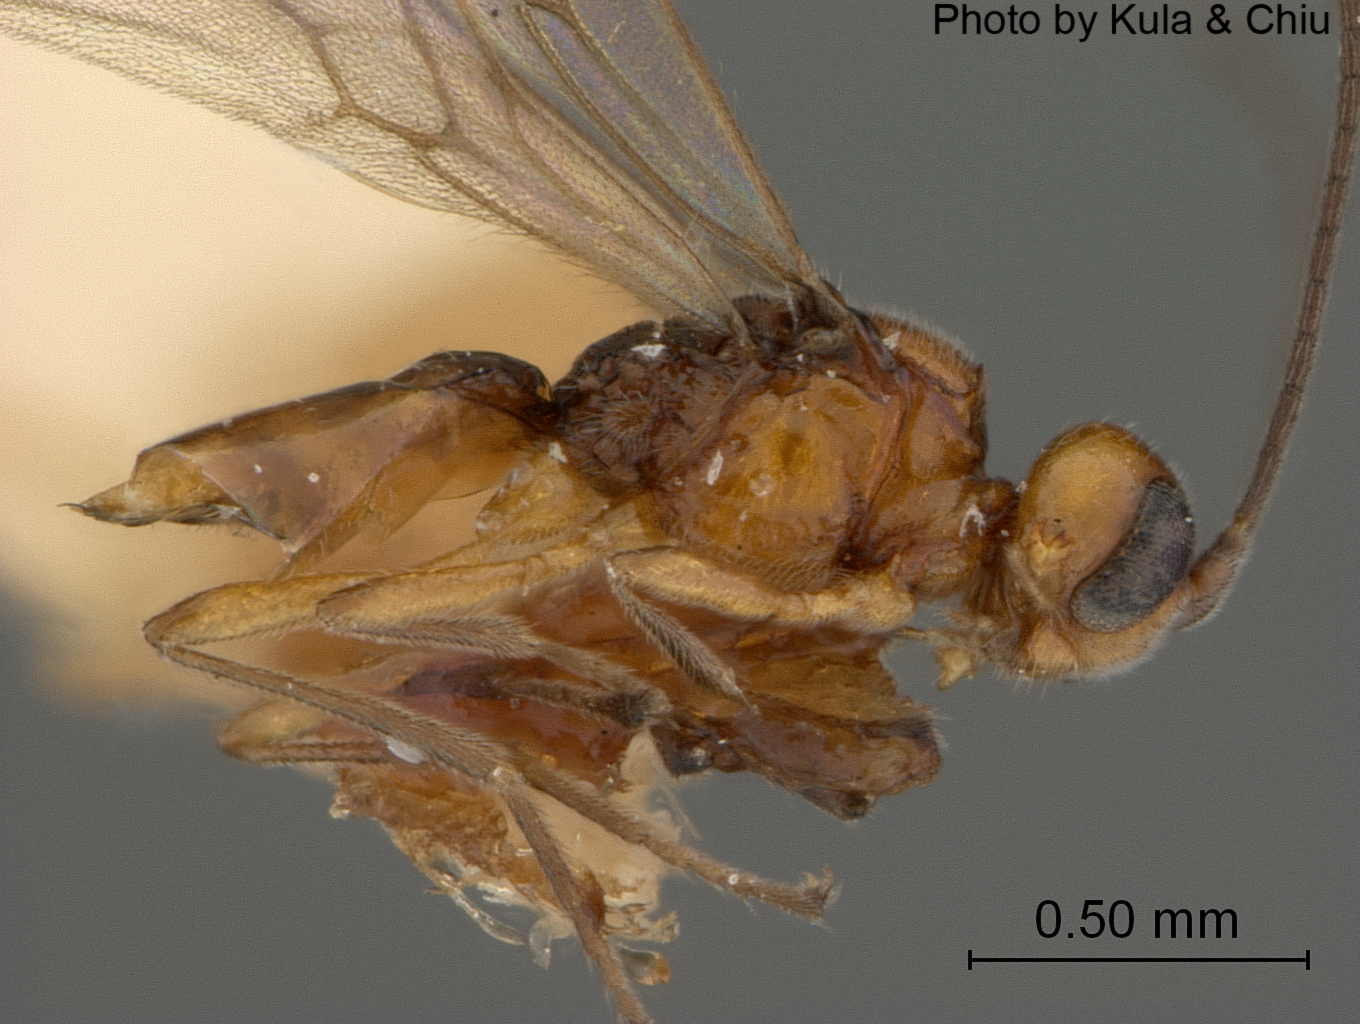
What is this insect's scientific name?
Chorebidea bessae
